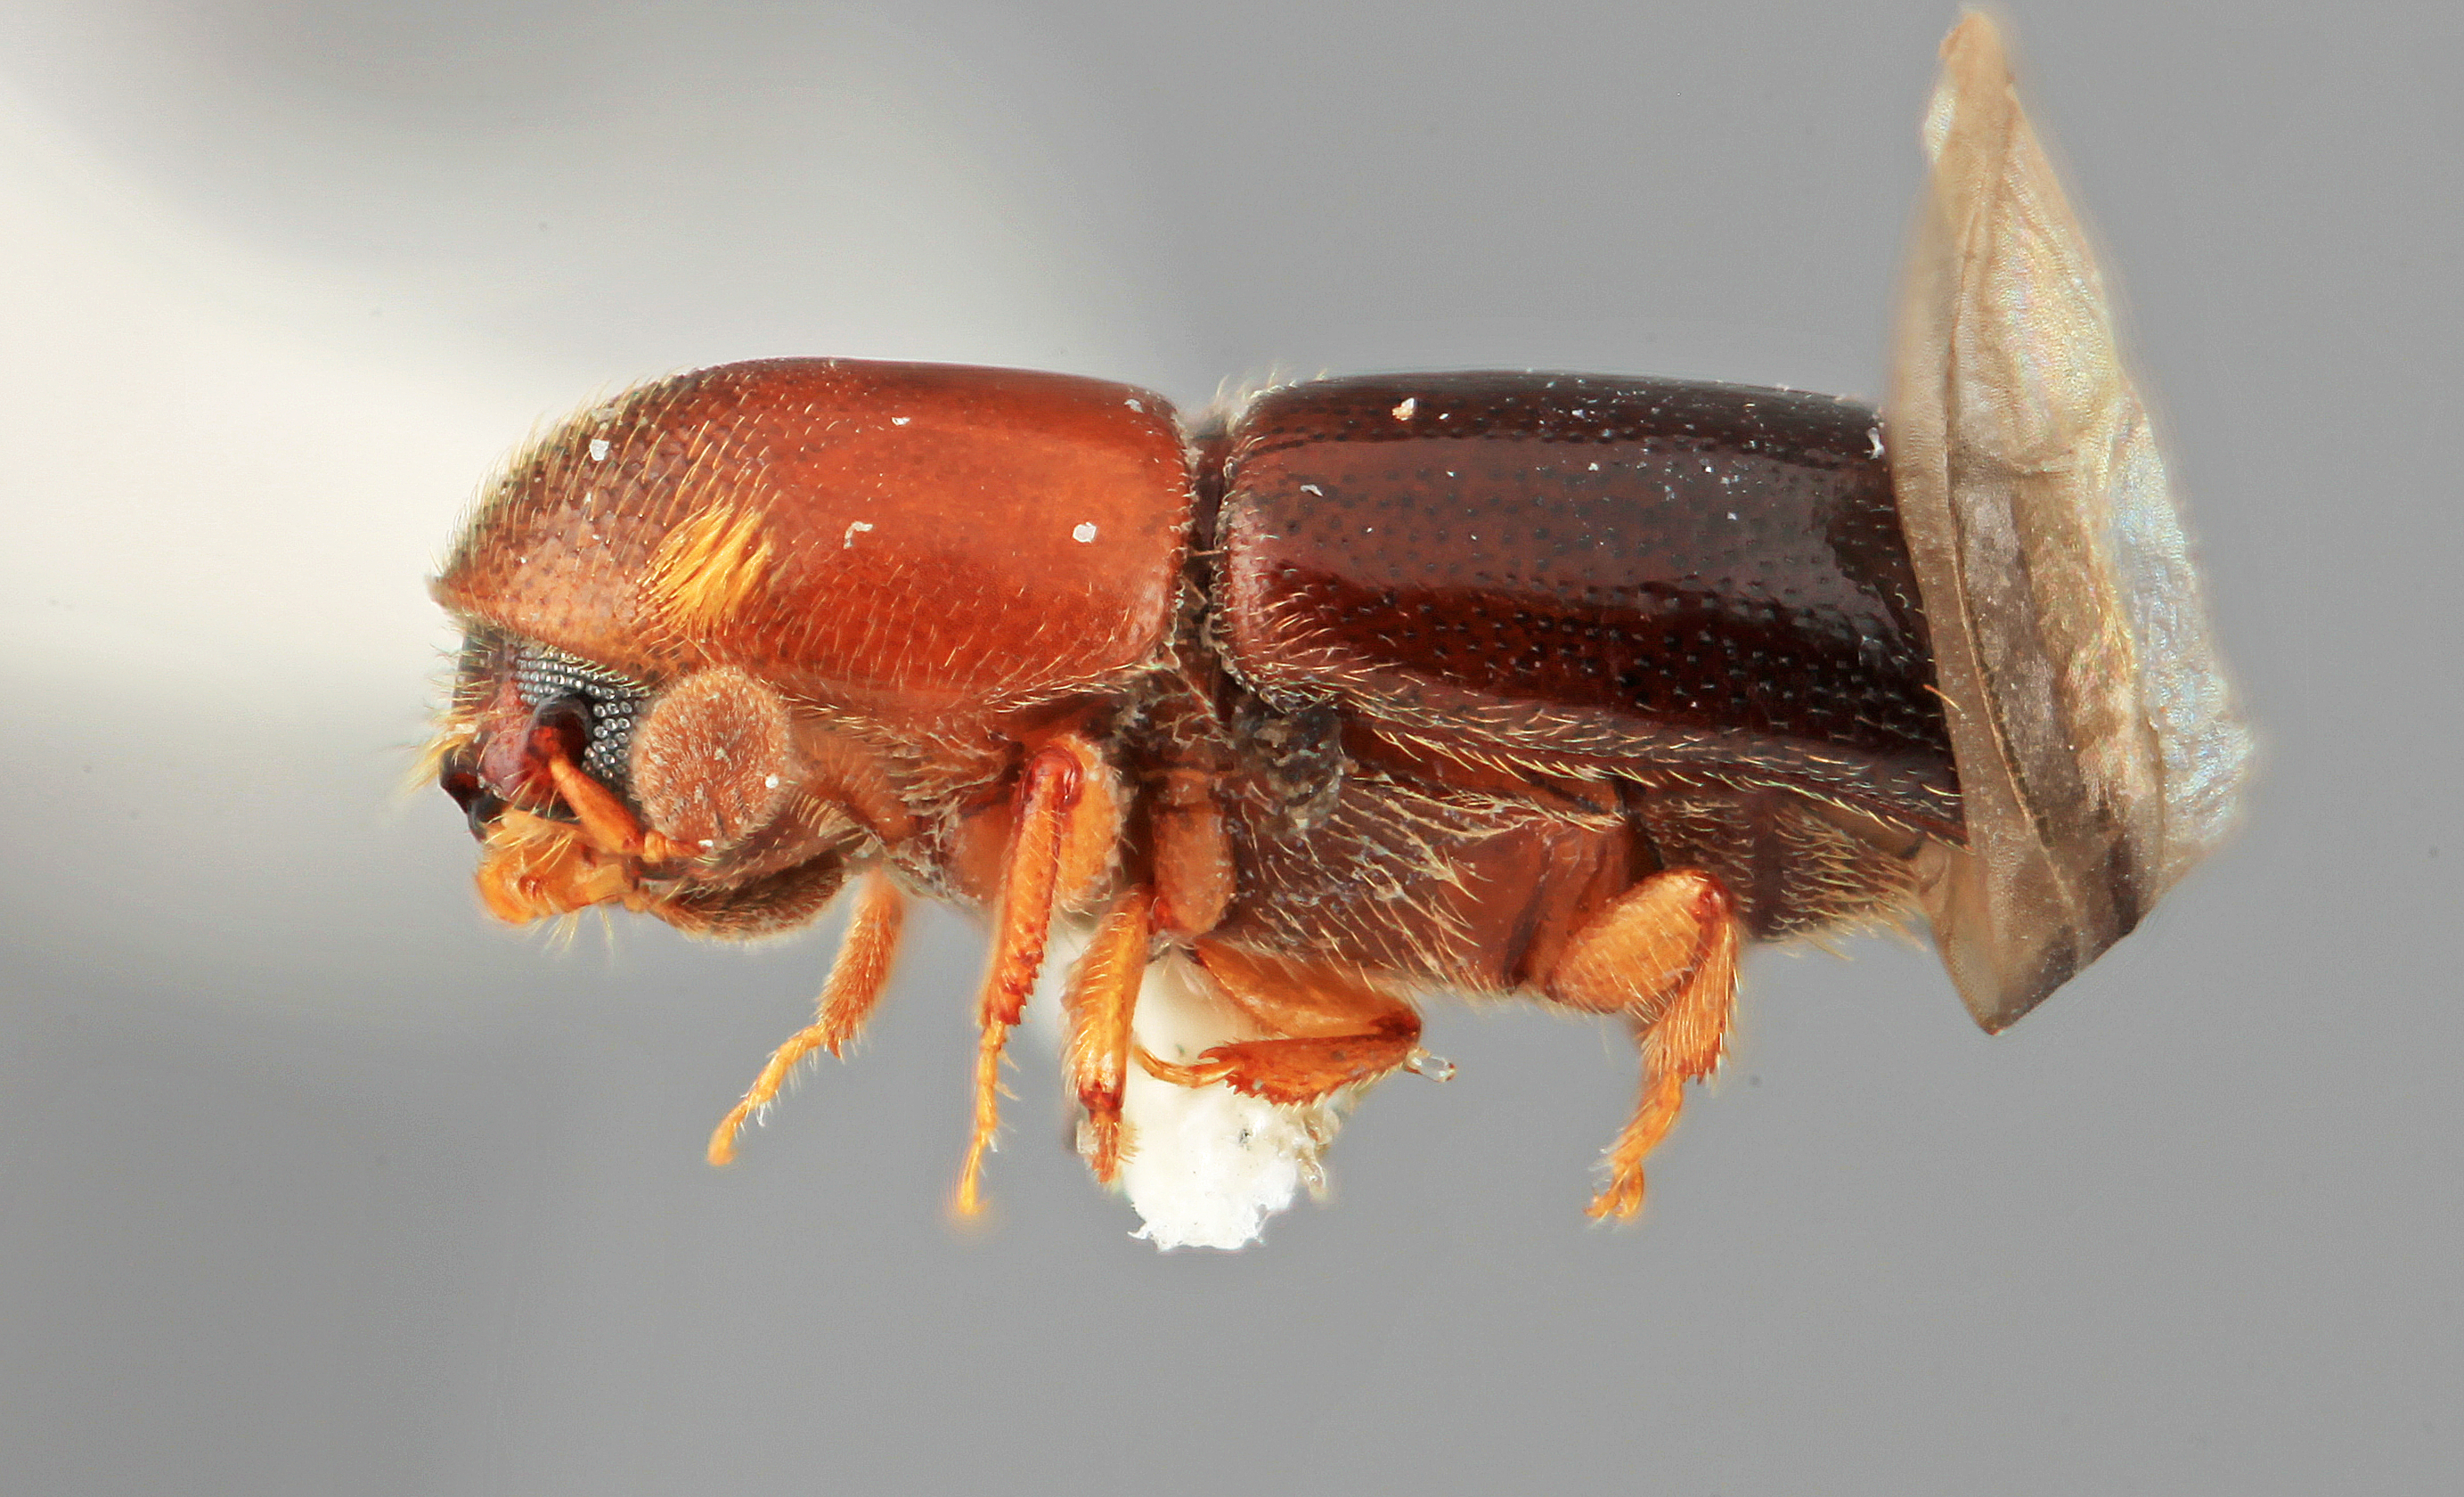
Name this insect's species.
Gnathotrypanus electus
